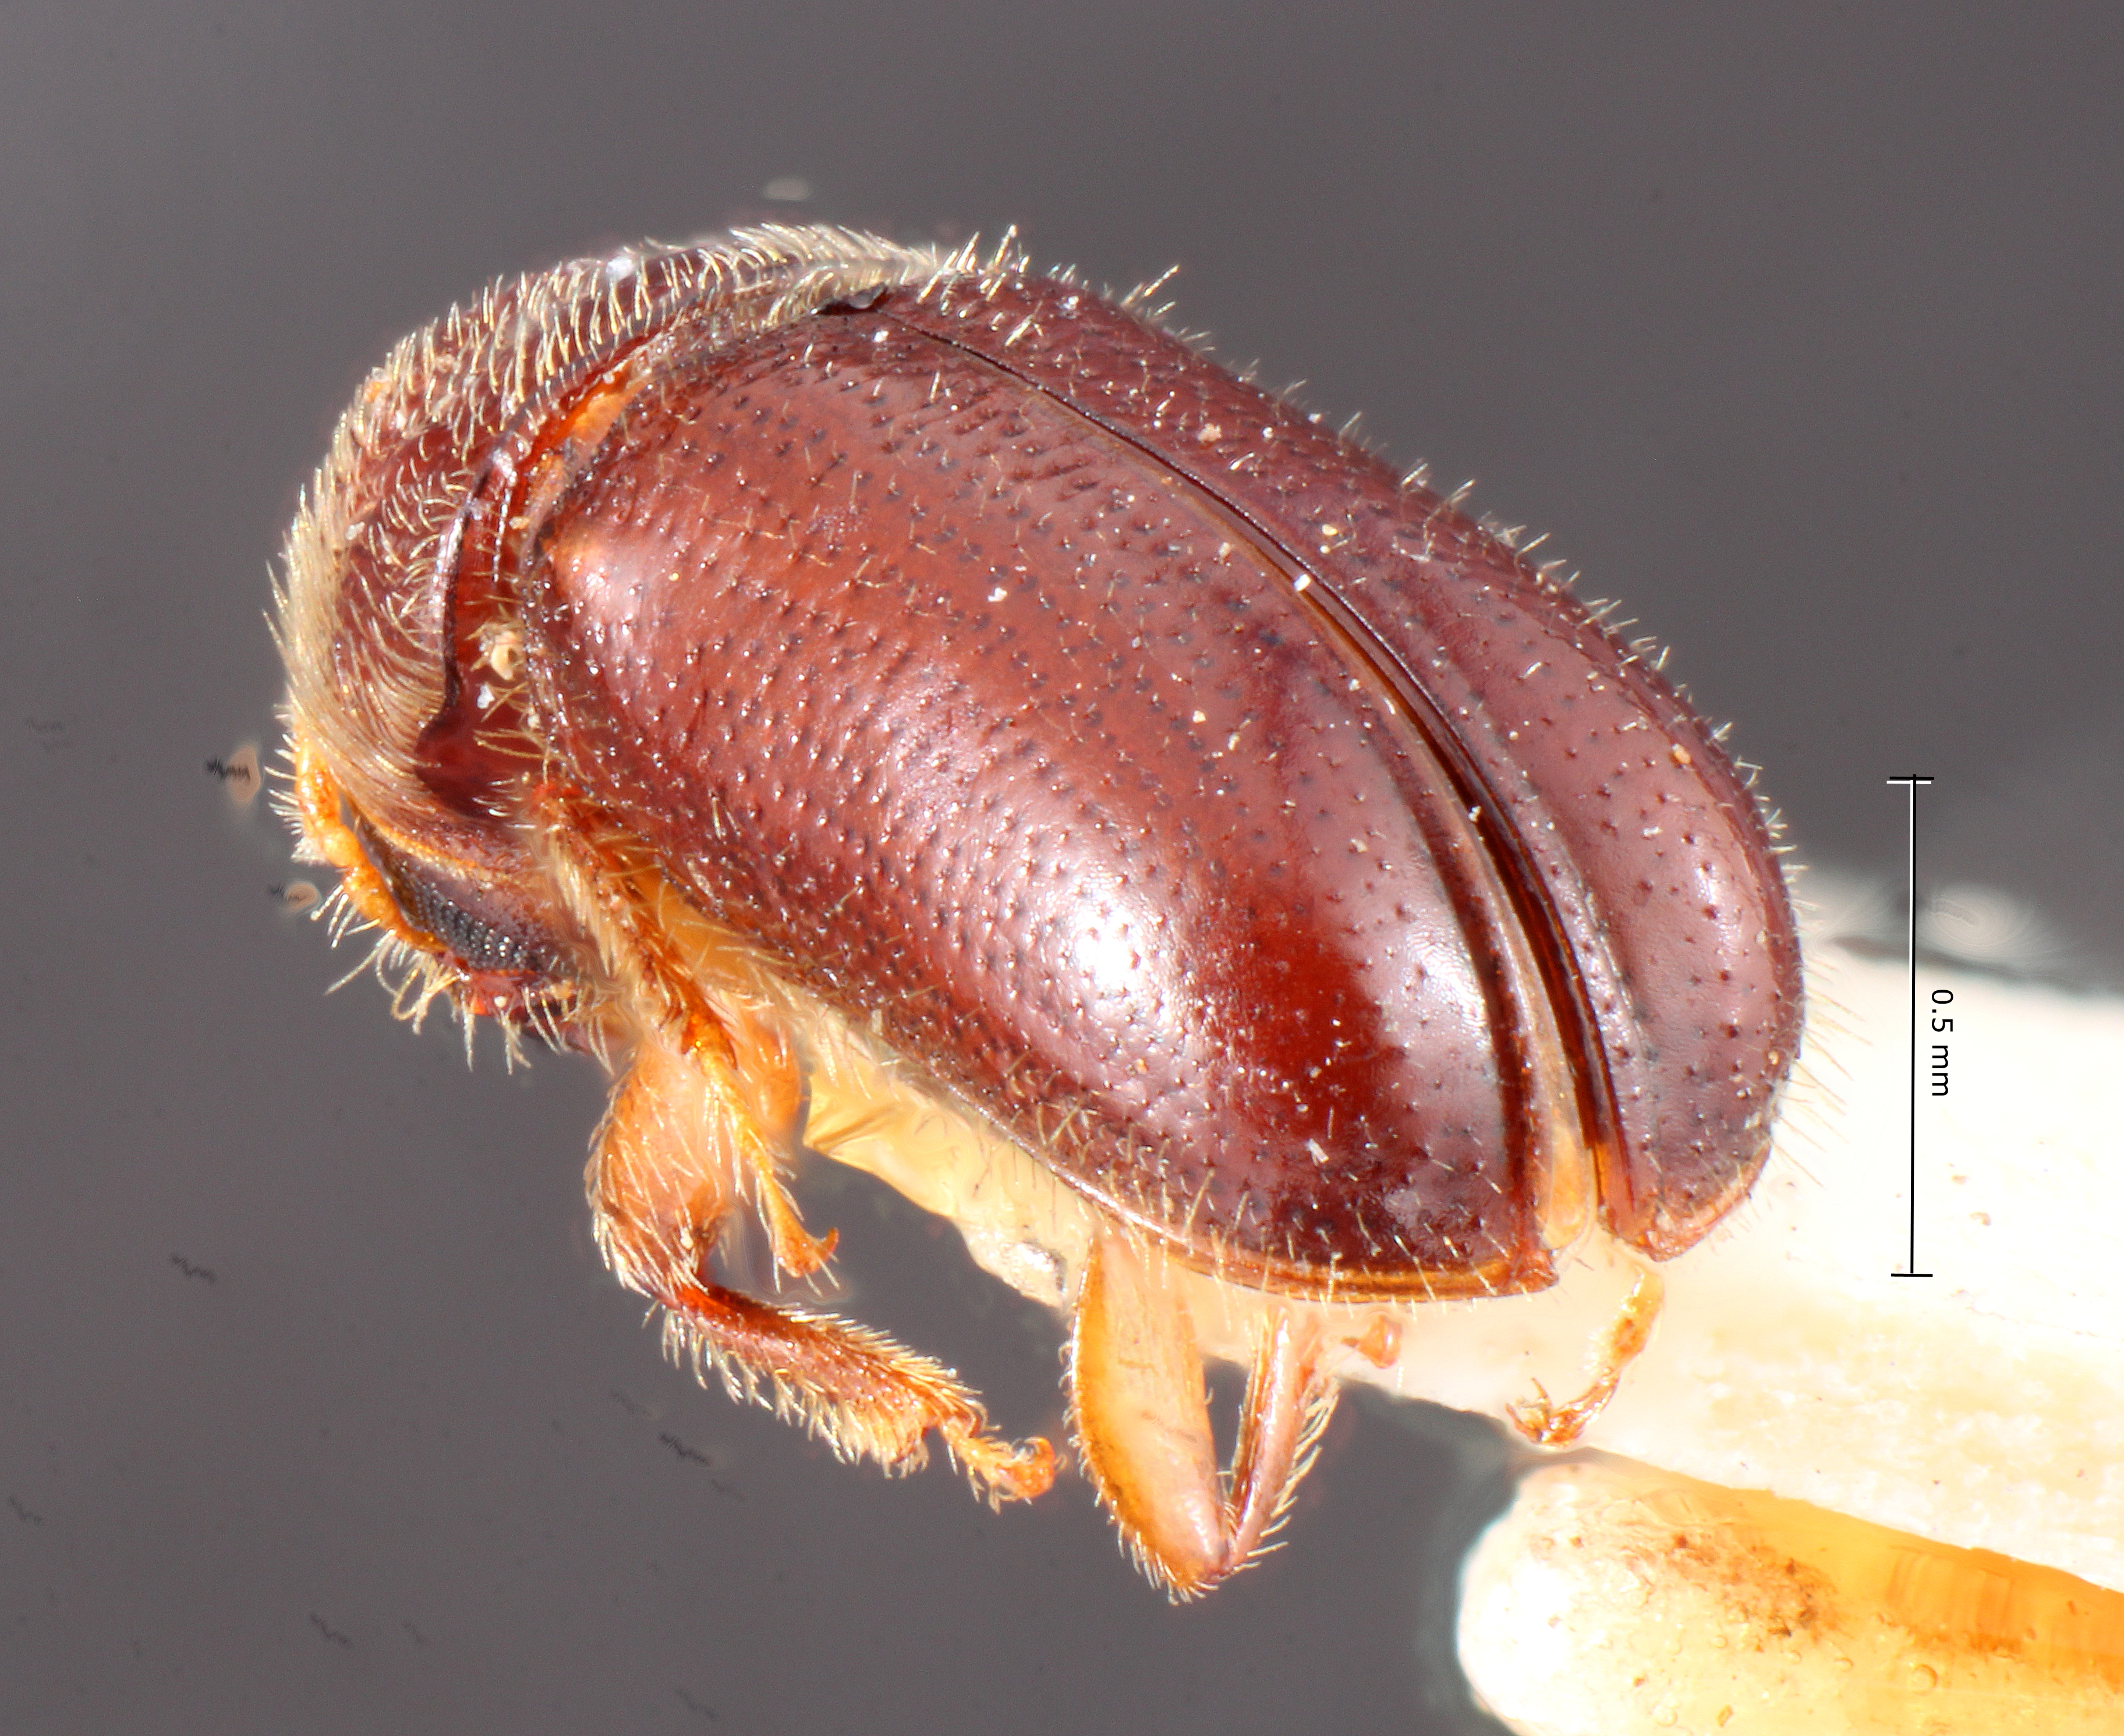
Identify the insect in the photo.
Pityophthorus scalptor
